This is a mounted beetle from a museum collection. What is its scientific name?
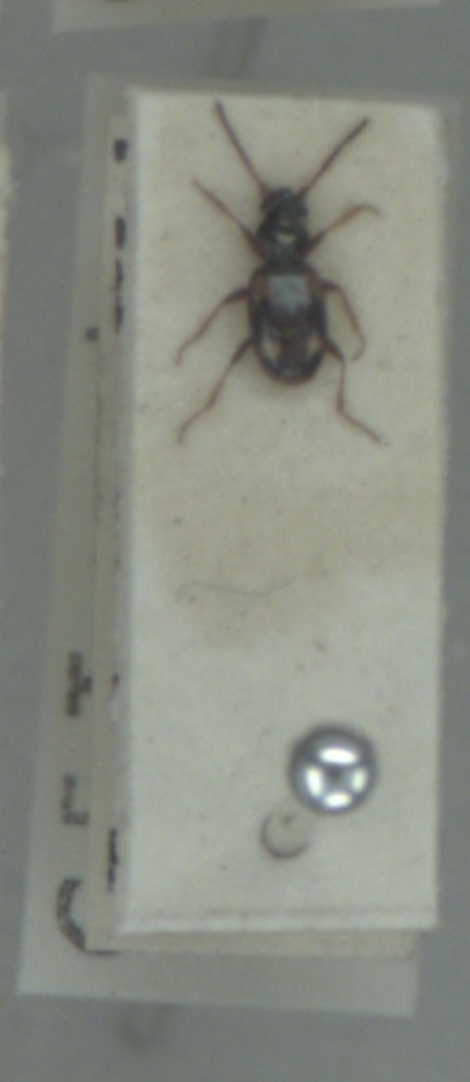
Bembidion quadrimaculatum
